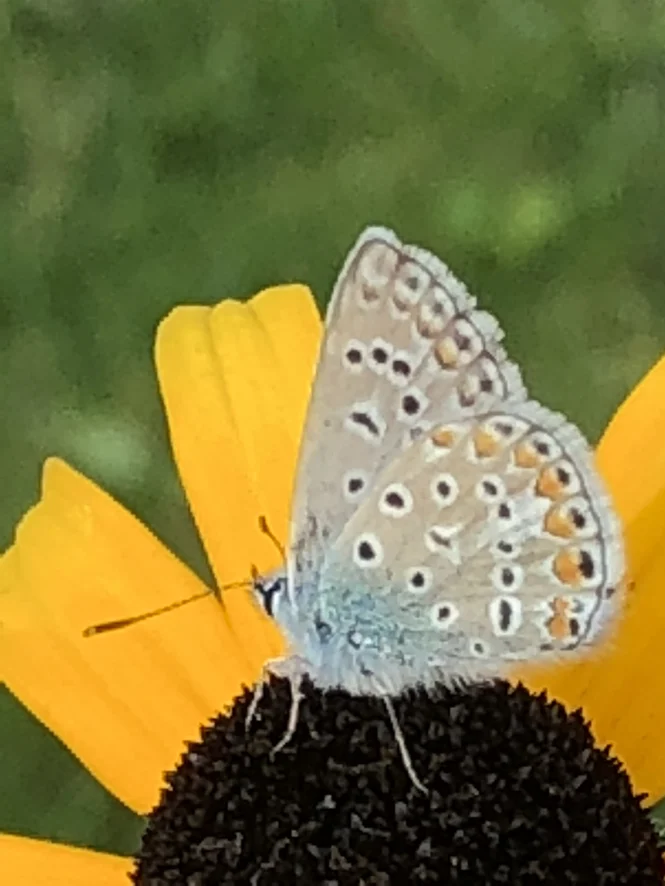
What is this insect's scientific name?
Polyommatus icarus
